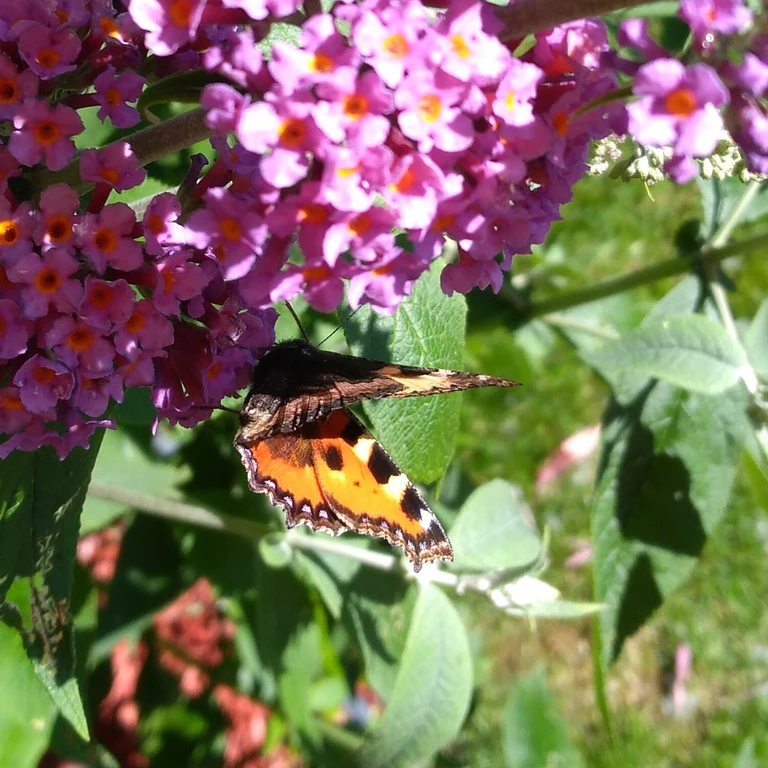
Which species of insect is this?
Aglais urticae
